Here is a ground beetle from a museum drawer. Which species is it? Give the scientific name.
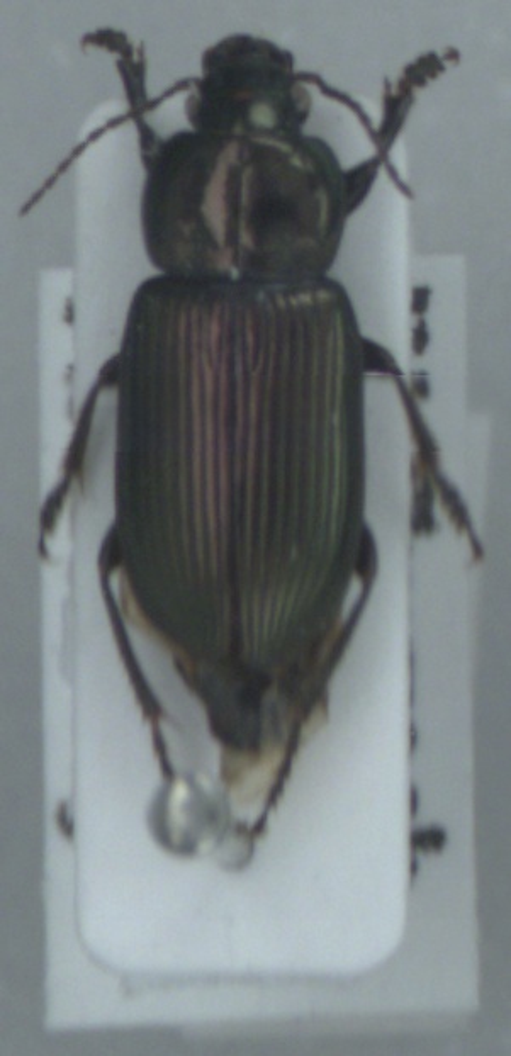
Anisodactylus poeciloides
